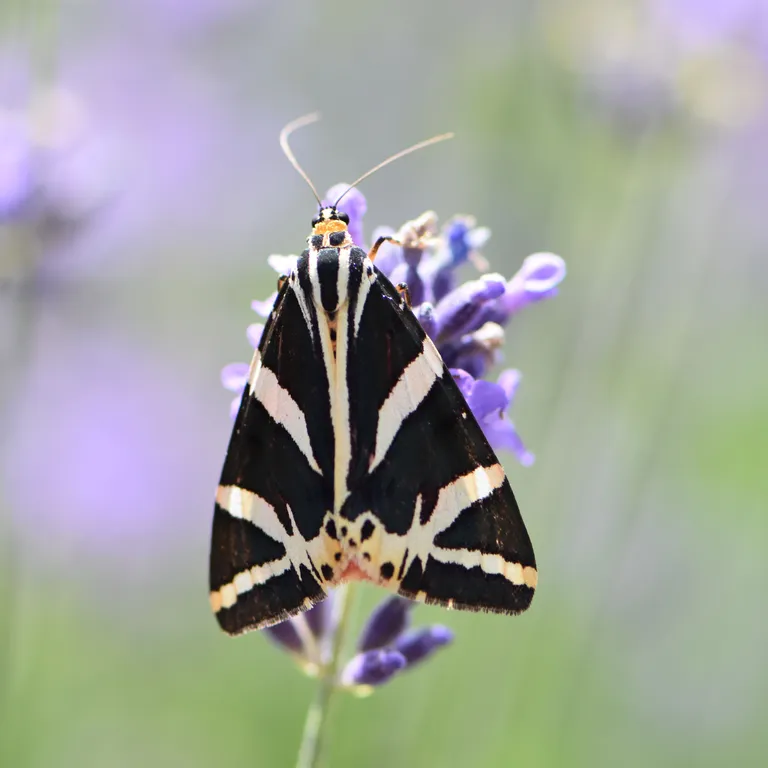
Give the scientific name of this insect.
Euplagia quadripunctaria
